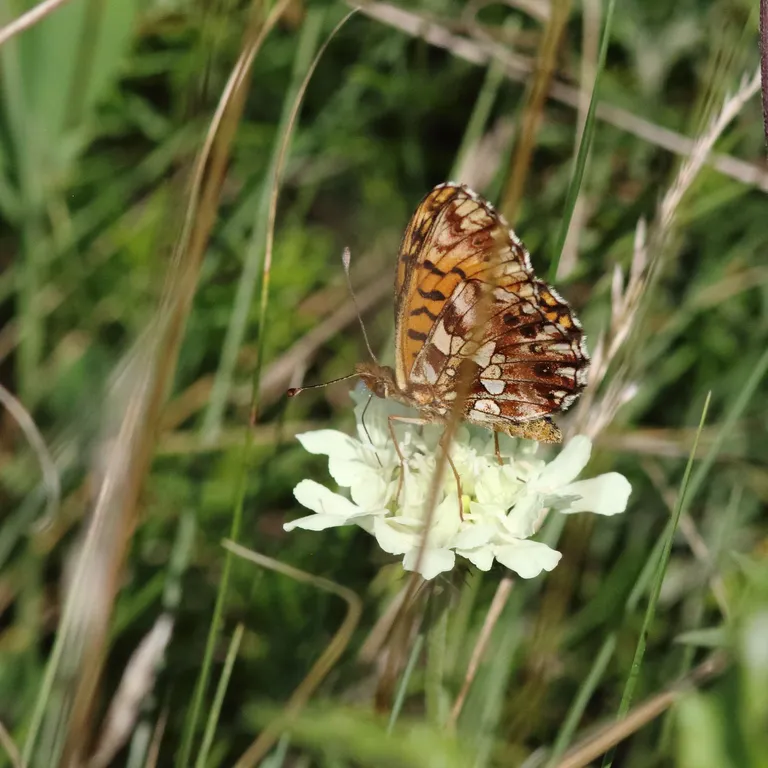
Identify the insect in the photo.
Boloria dia
